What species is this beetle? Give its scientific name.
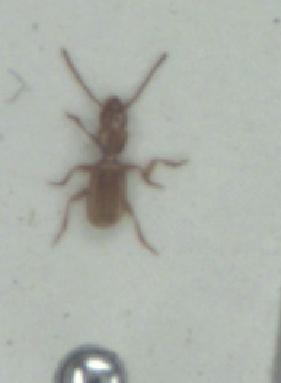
Aepus marinus
